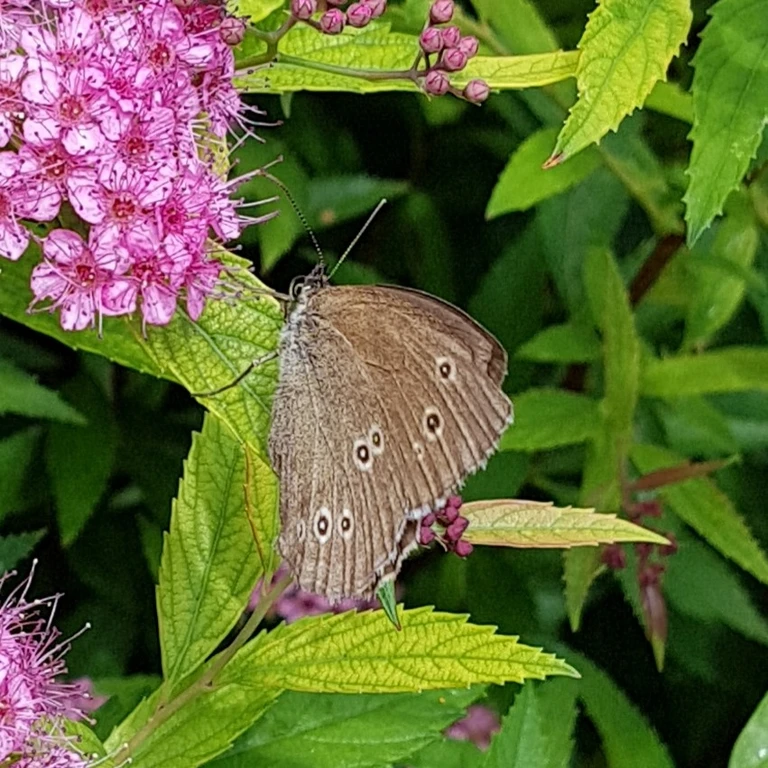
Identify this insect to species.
Aphantopus hyperantus
